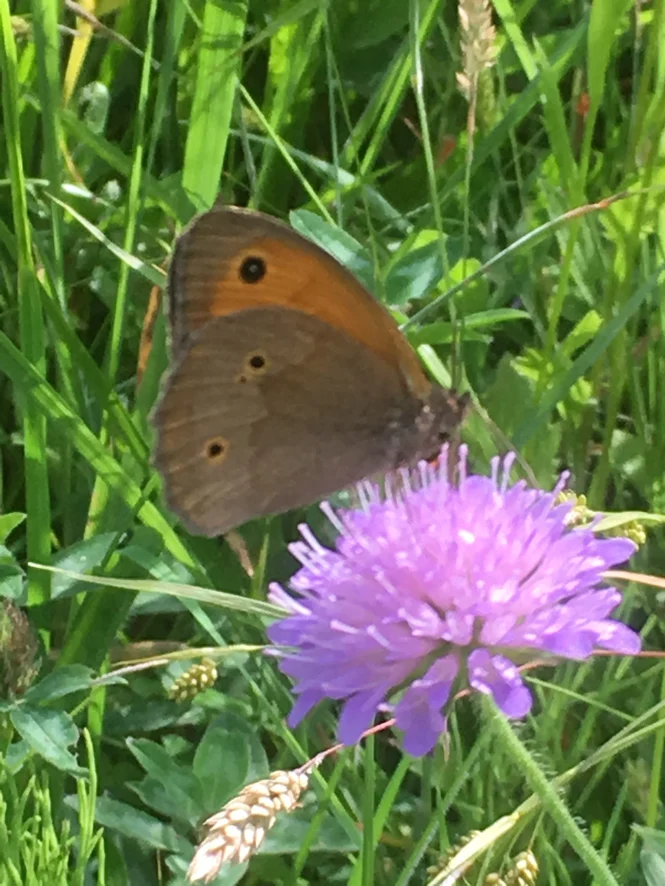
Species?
Maniola jurtina
